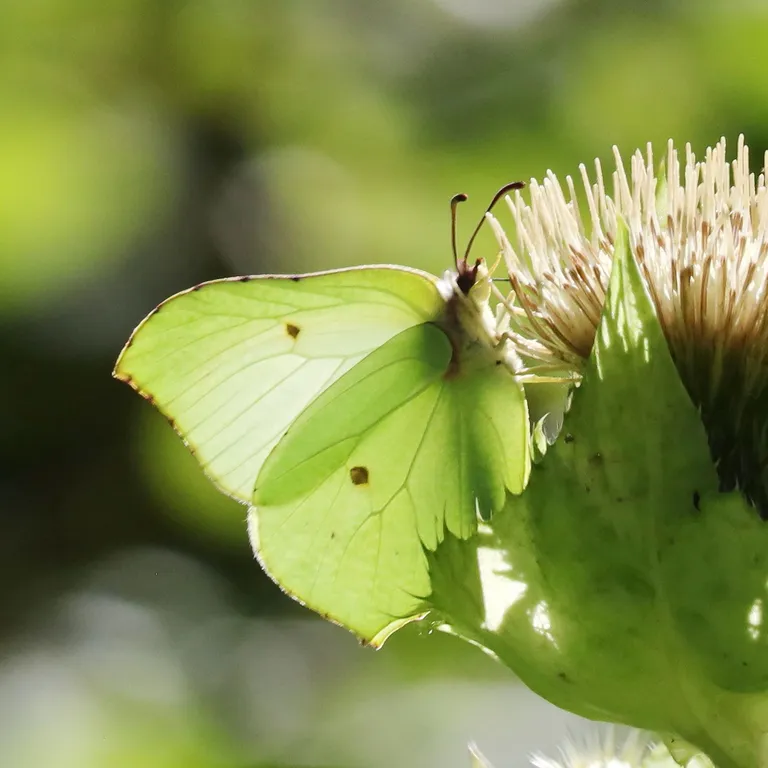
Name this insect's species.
Gonepteryx rhamni
